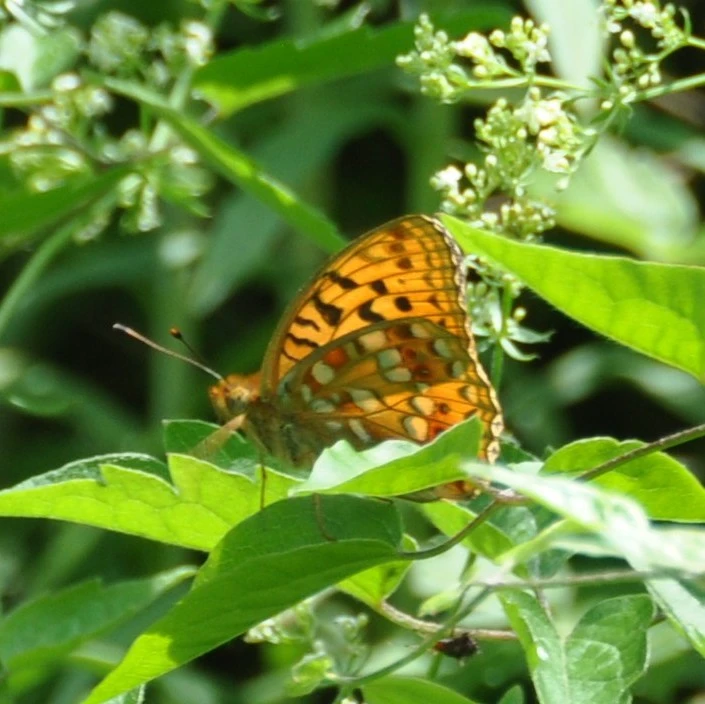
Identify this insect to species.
Fabriciana adippe
